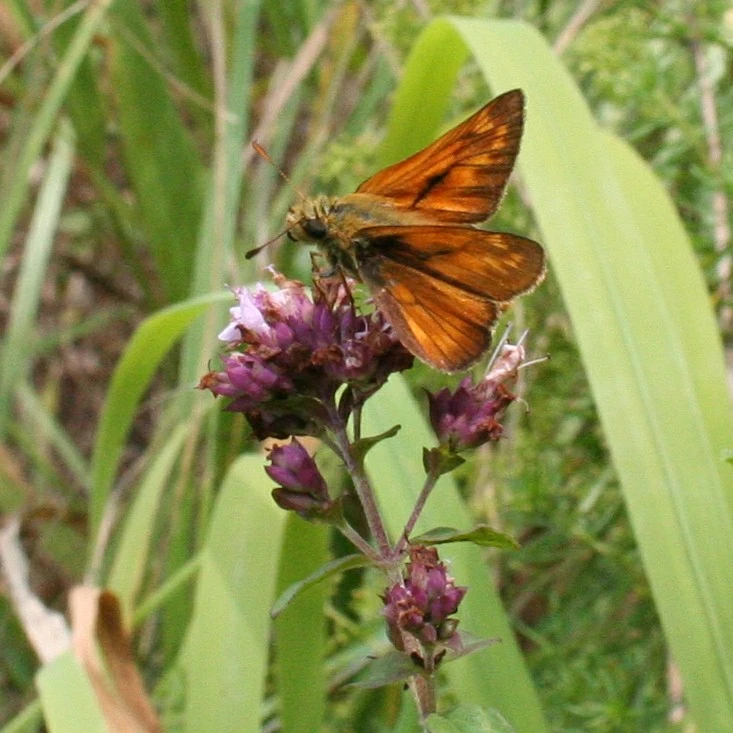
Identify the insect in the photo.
Ochlodes sylvanus (also Ochlodes venata)
